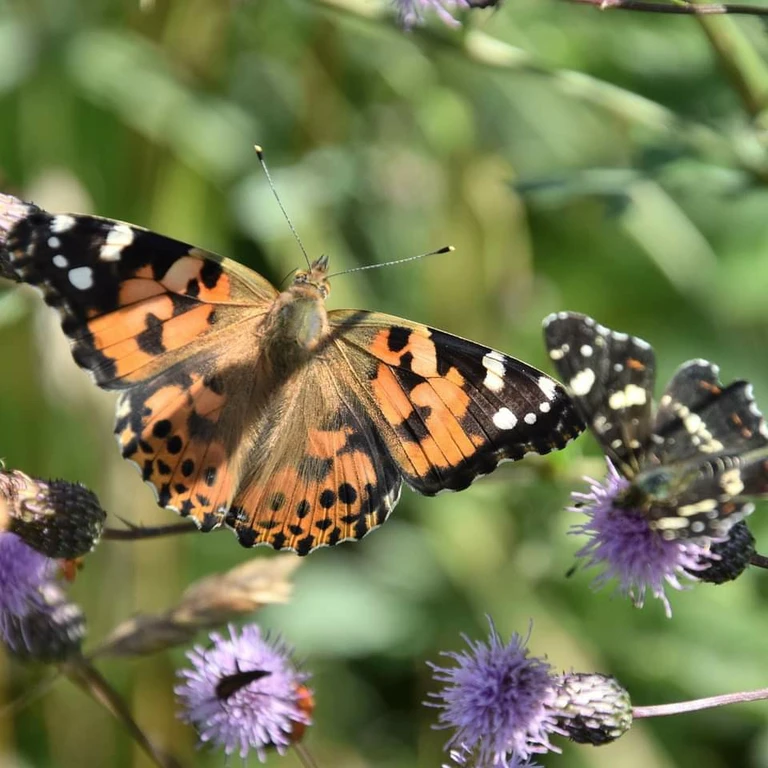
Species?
Vanessa cardui
